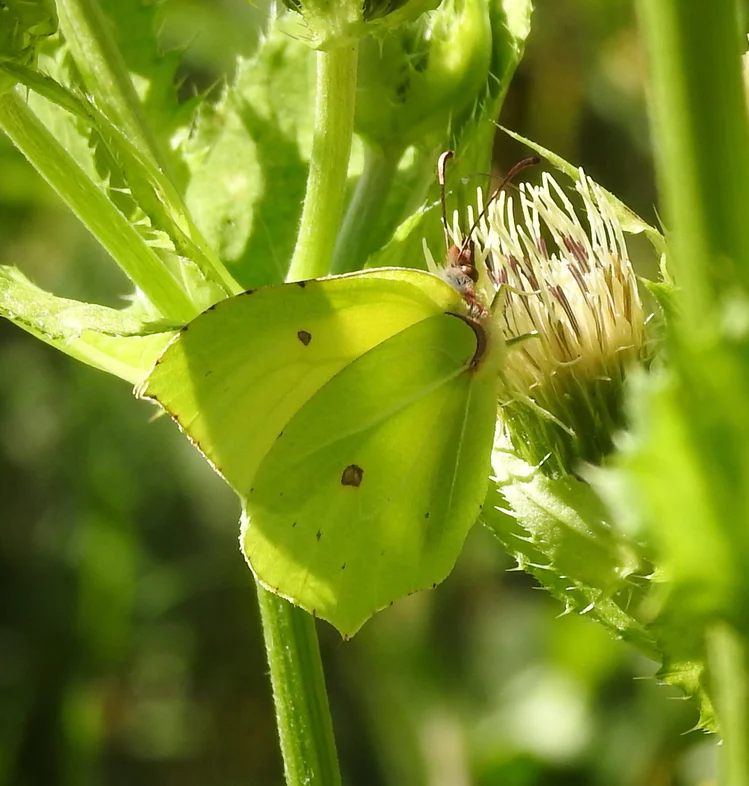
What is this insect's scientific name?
Gonepteryx rhamni
